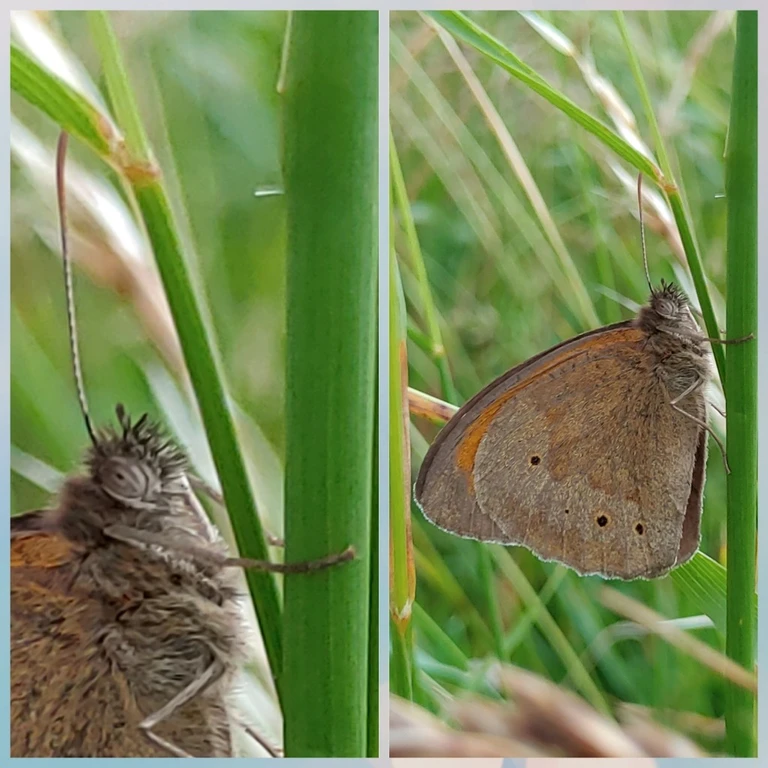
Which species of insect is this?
Maniola jurtina
